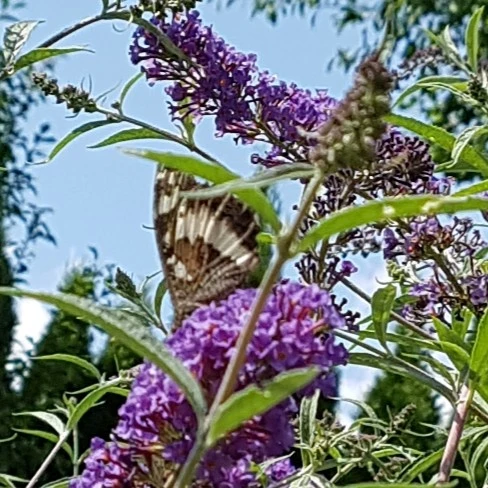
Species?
Brintesia circe
